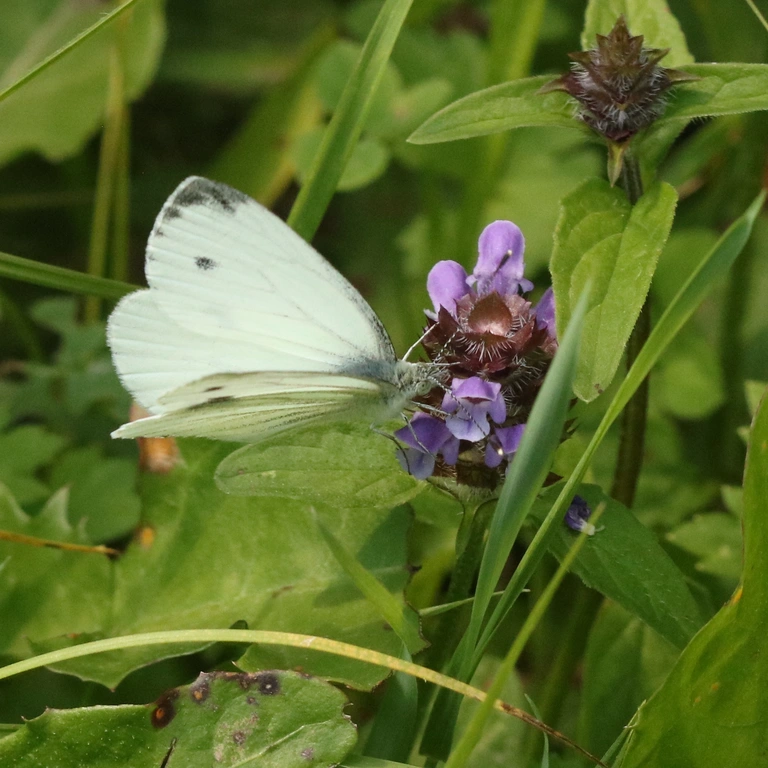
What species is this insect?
Pieris napi
